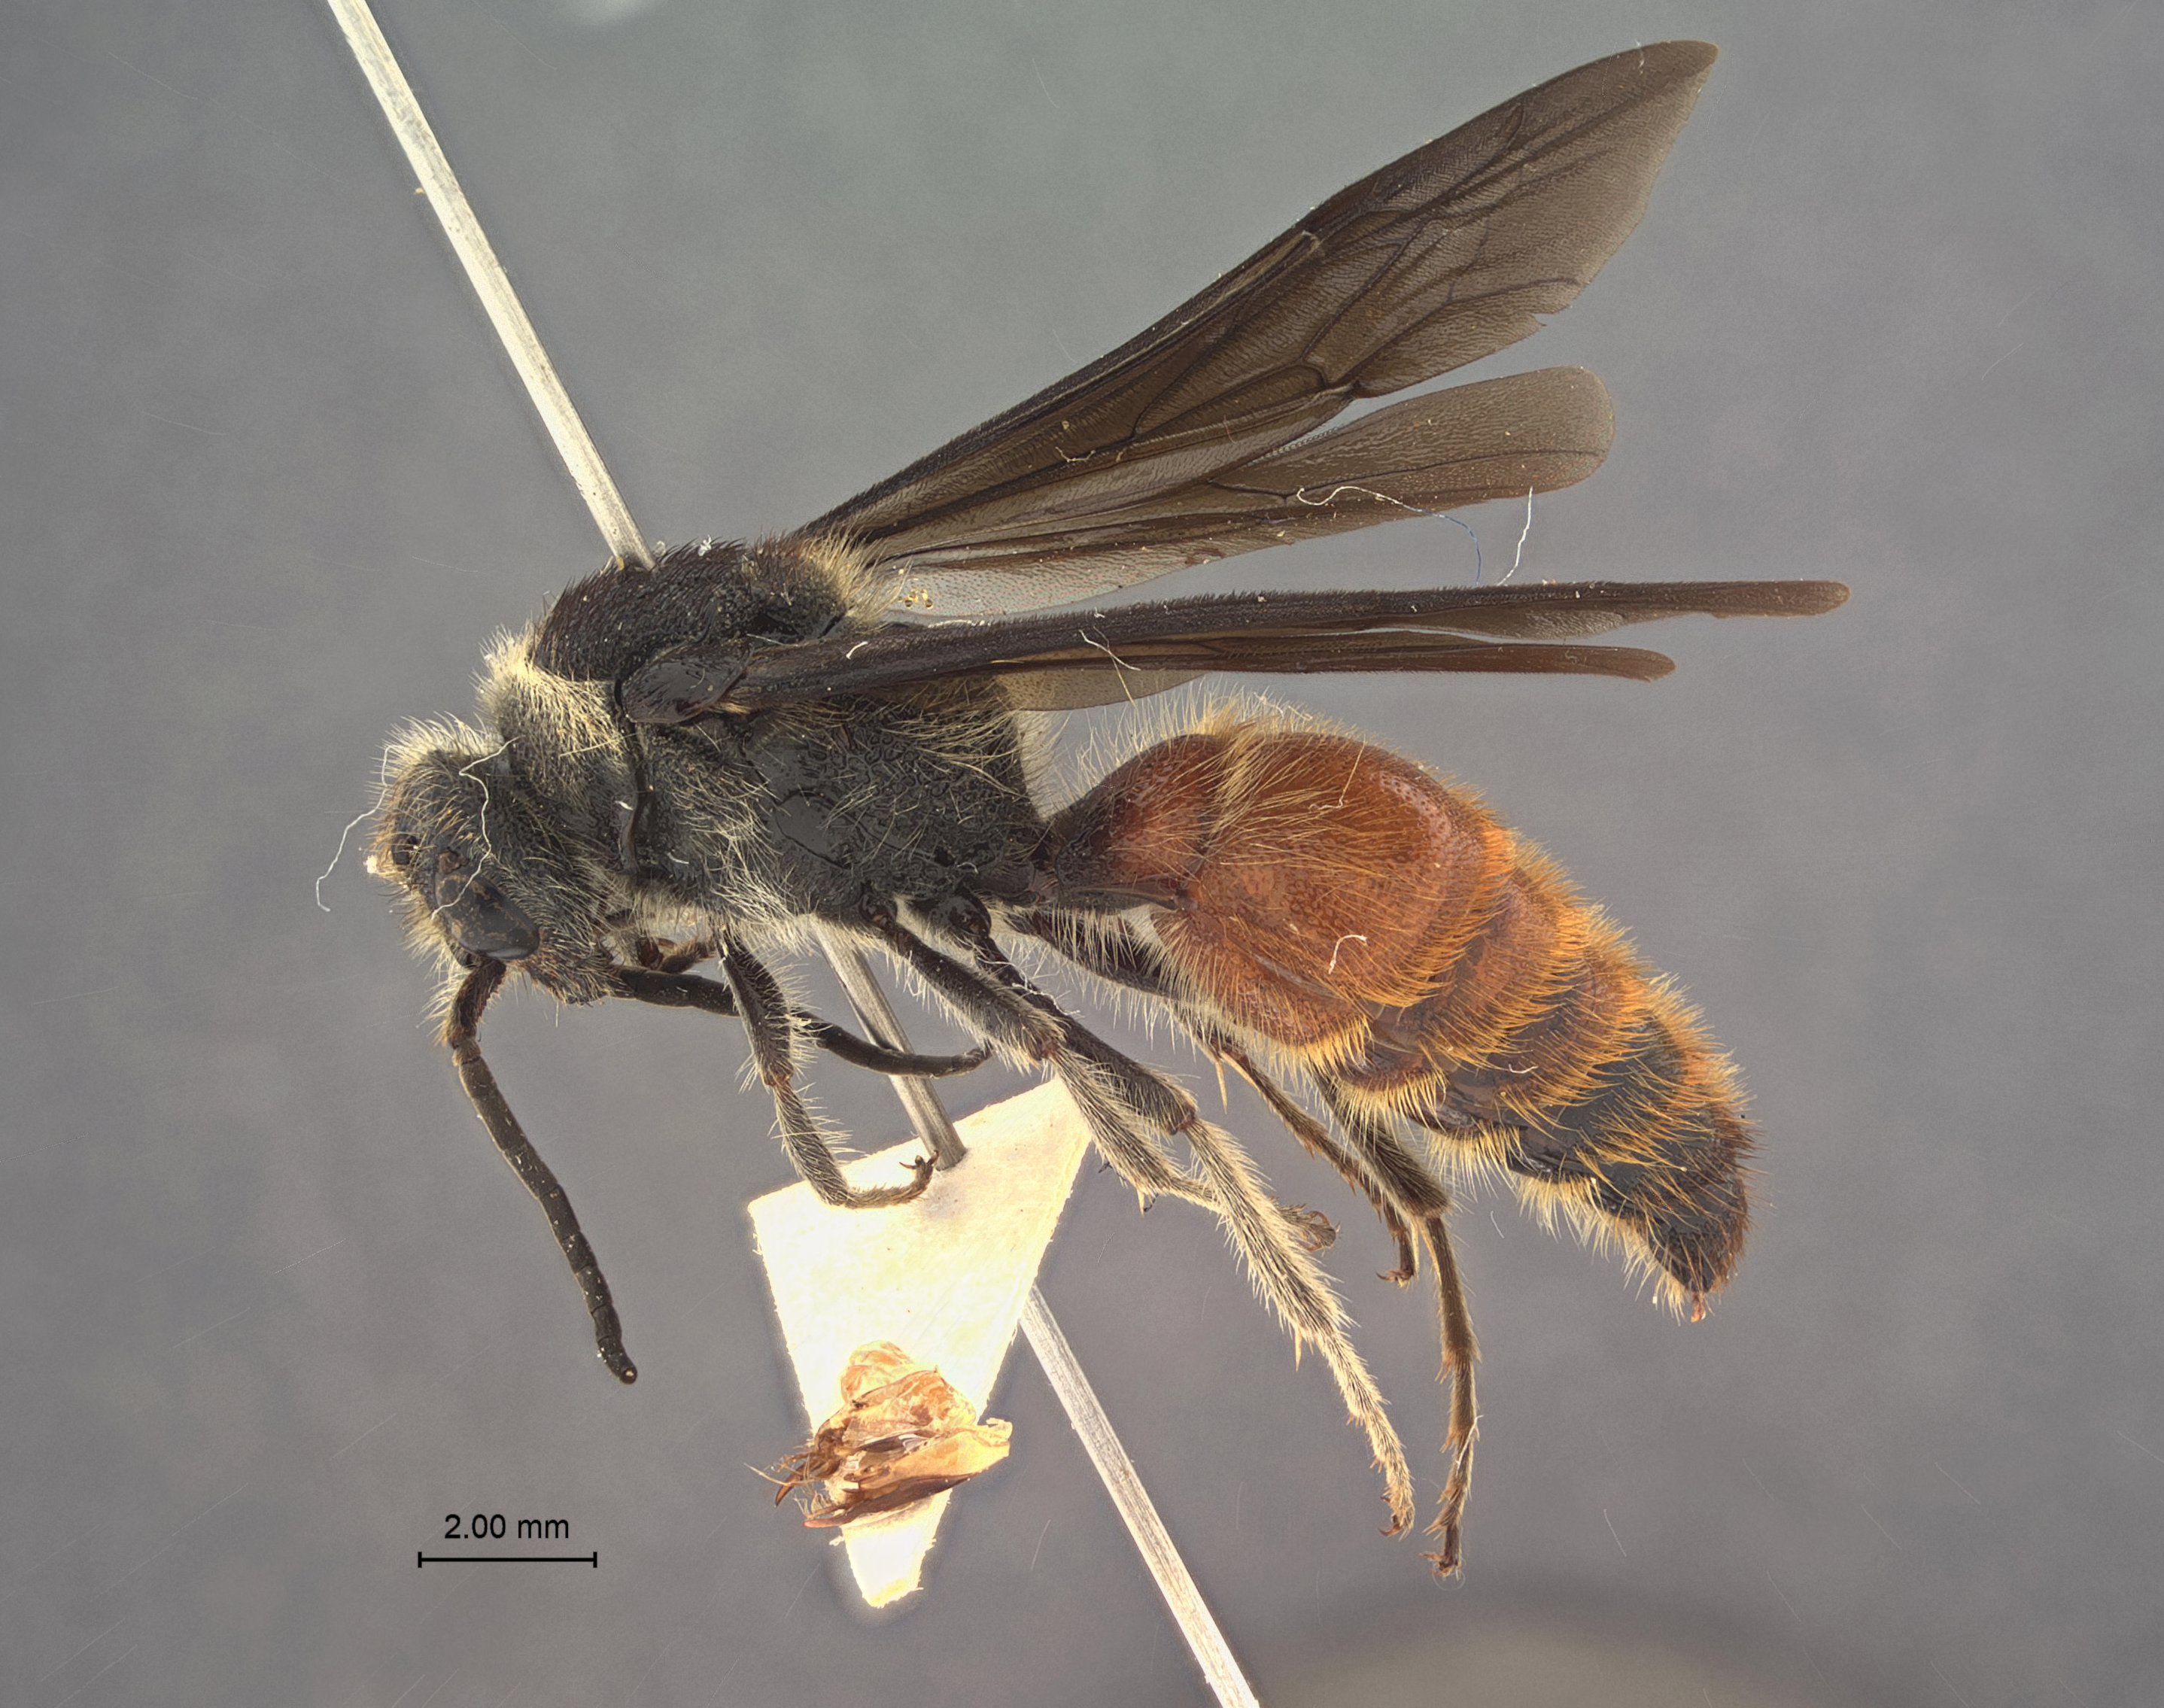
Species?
Smicromyrme ilanica
